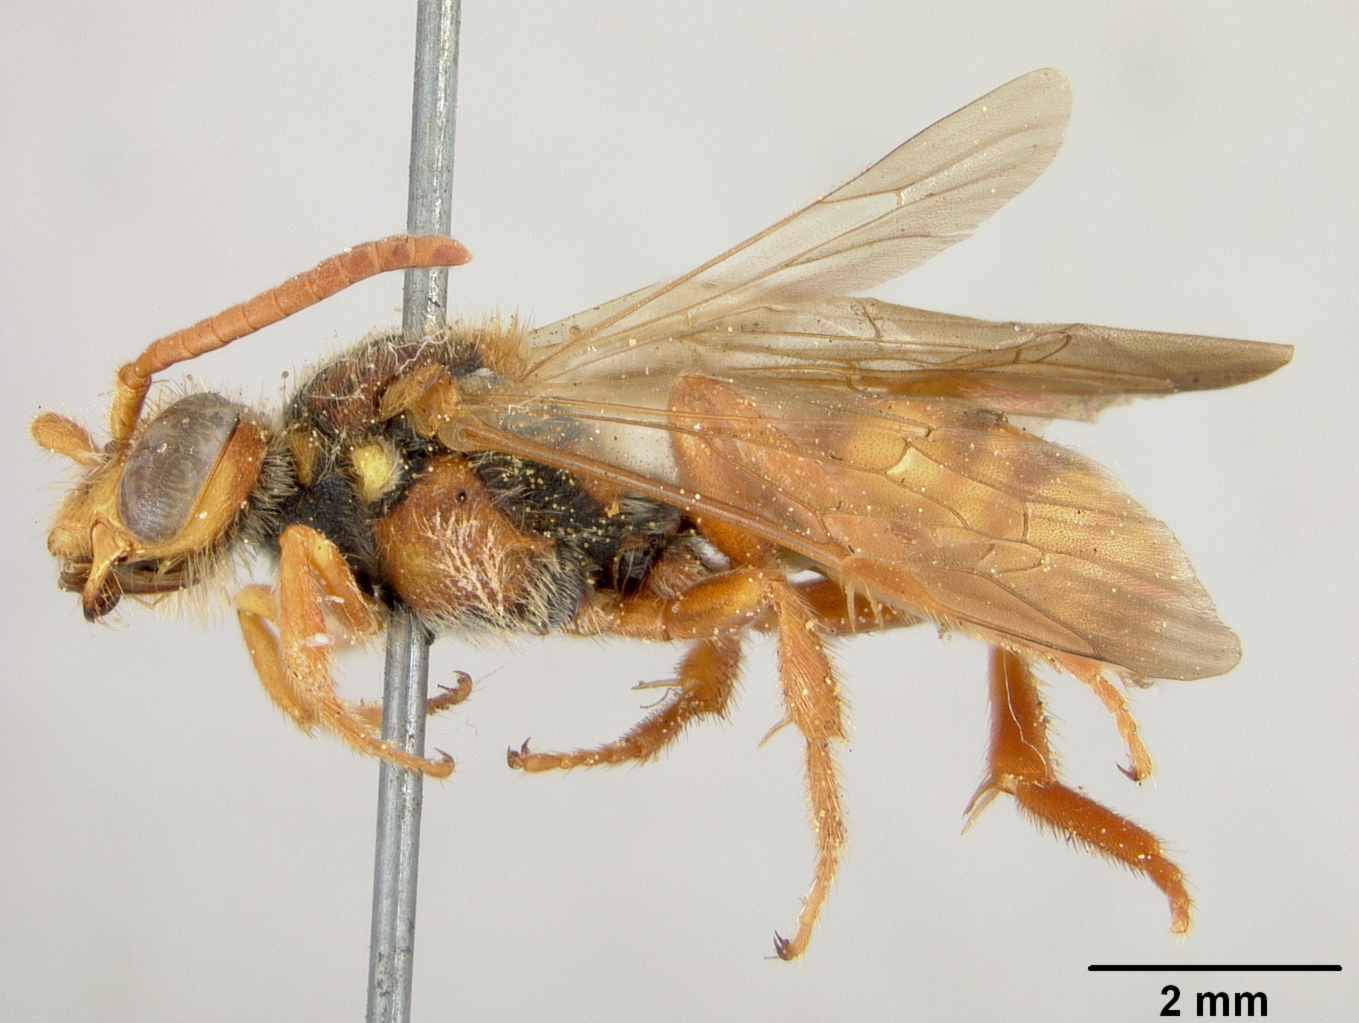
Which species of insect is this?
Nomada alpha
